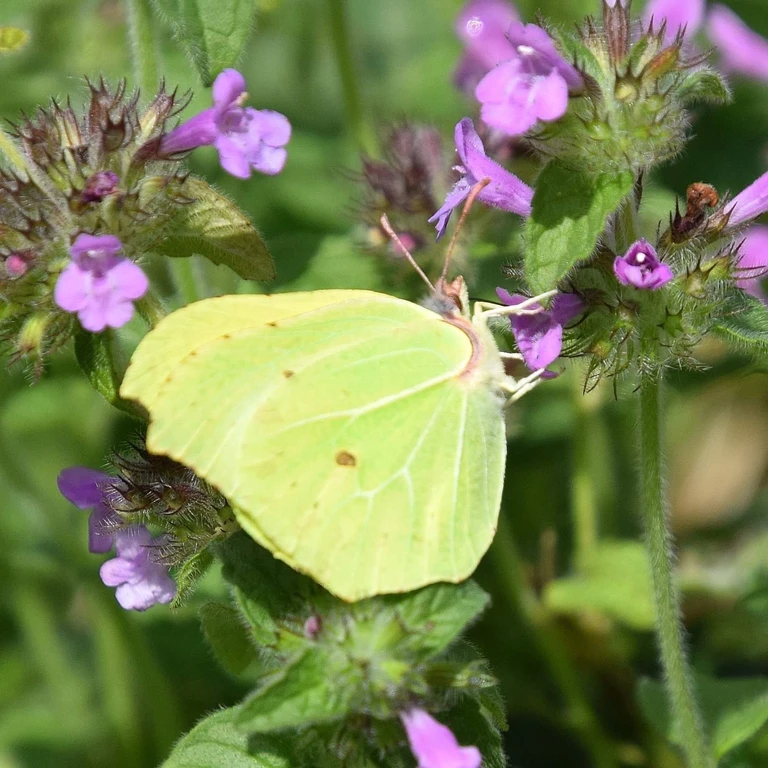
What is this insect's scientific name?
Gonepteryx rhamni
